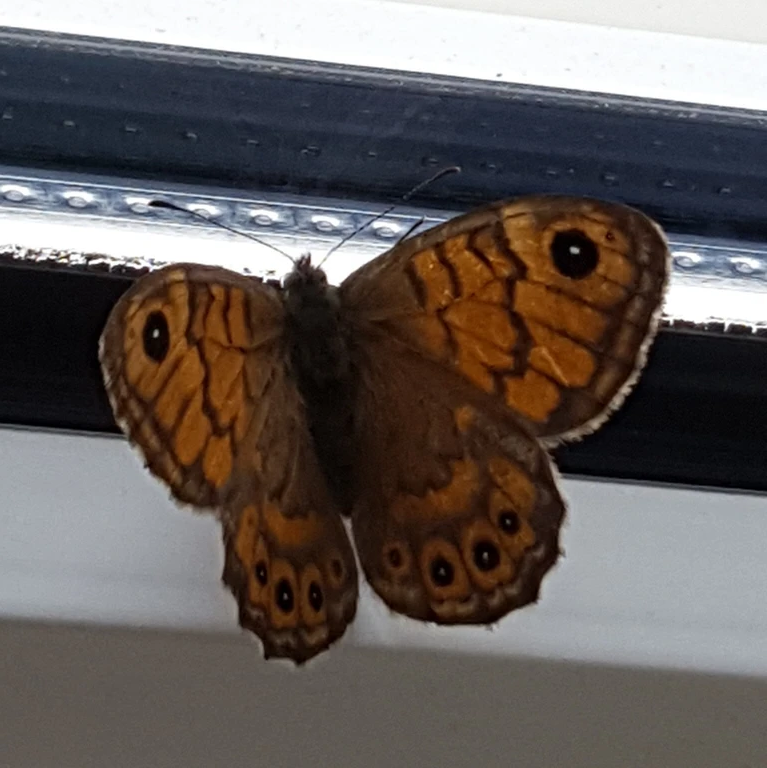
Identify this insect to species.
Lasiommata megera (also Pararge megera)
